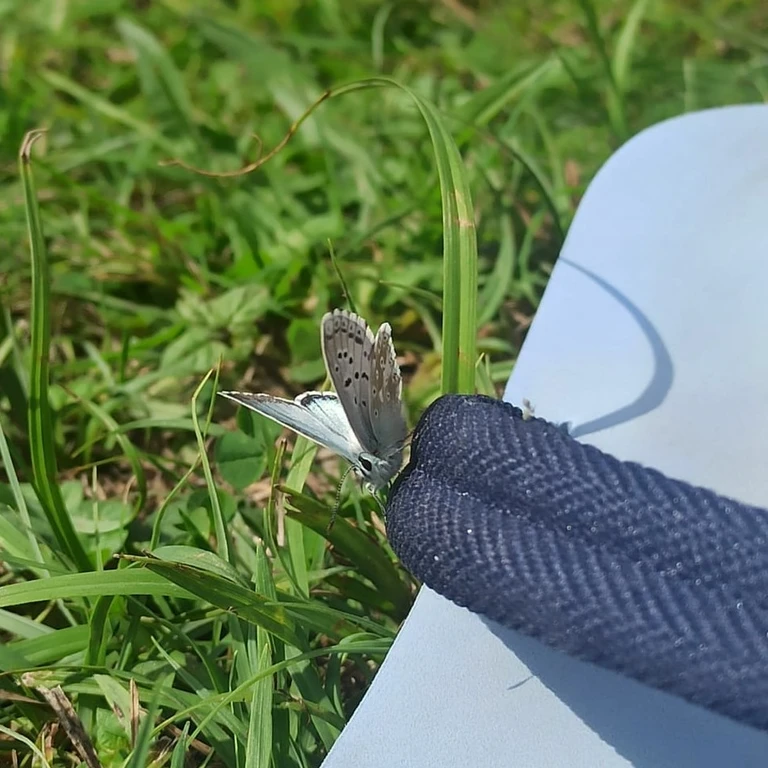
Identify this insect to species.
Lysandra coridon
